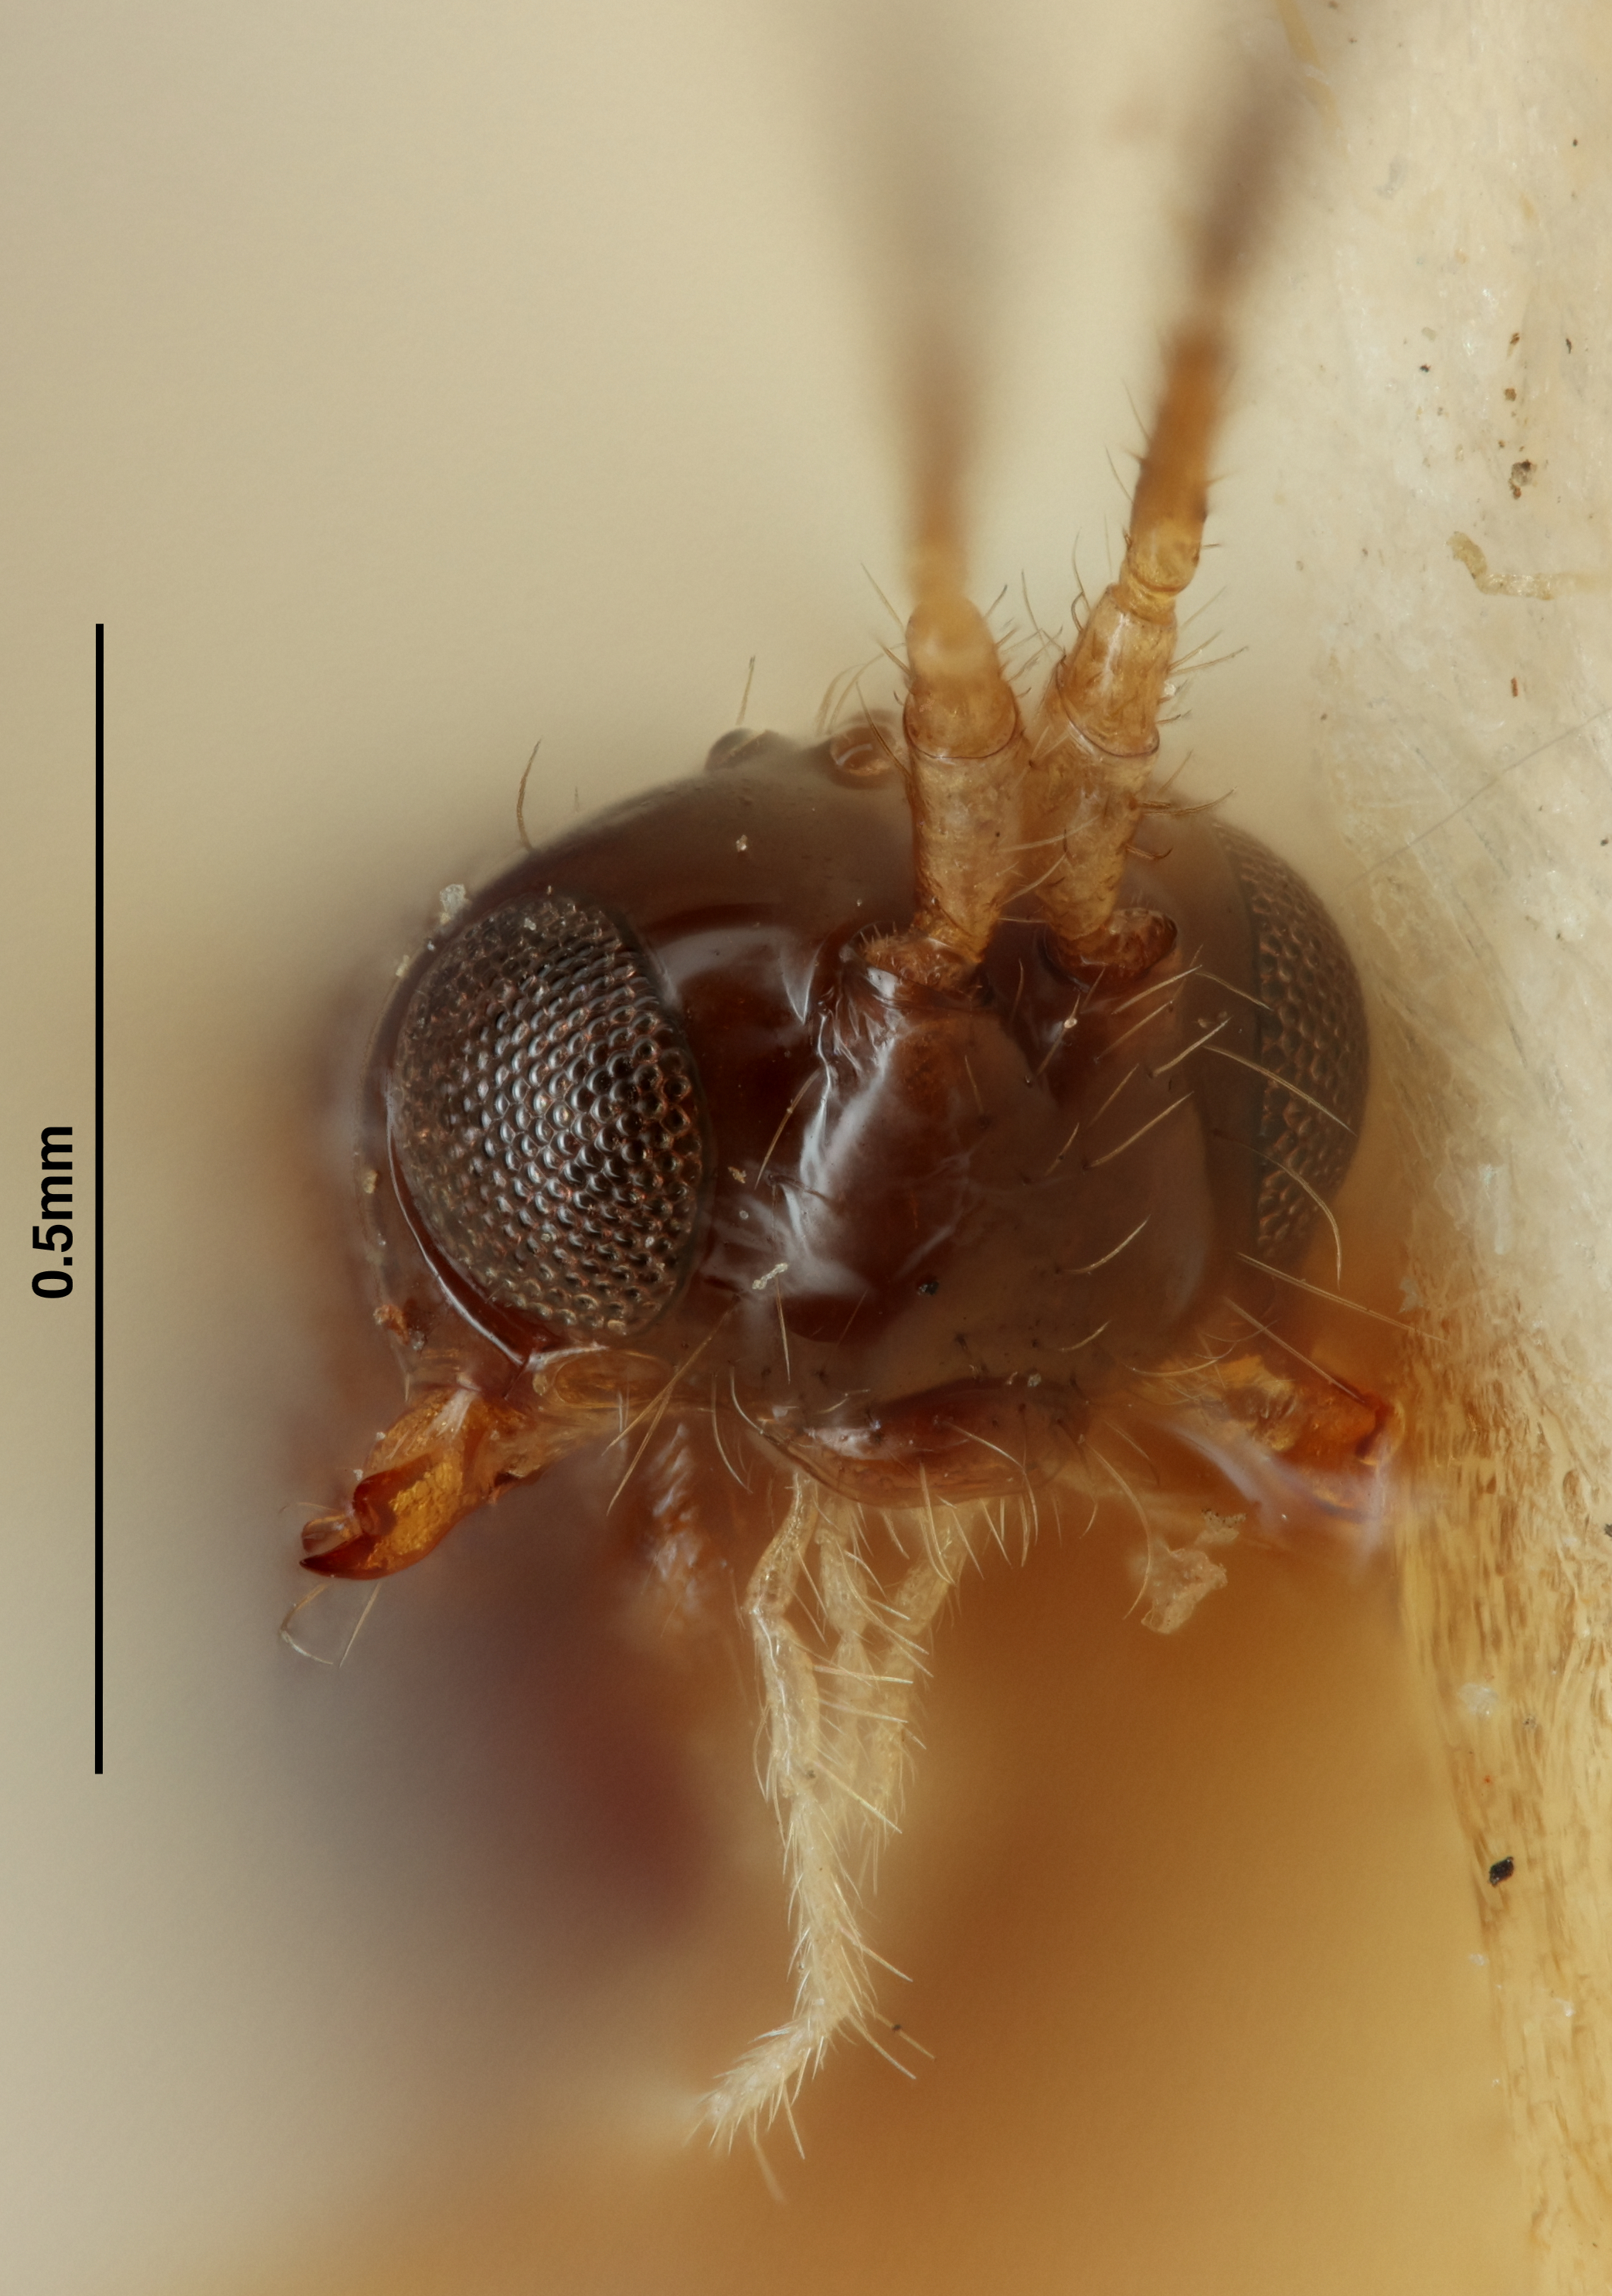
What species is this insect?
Aspilota girlanda
